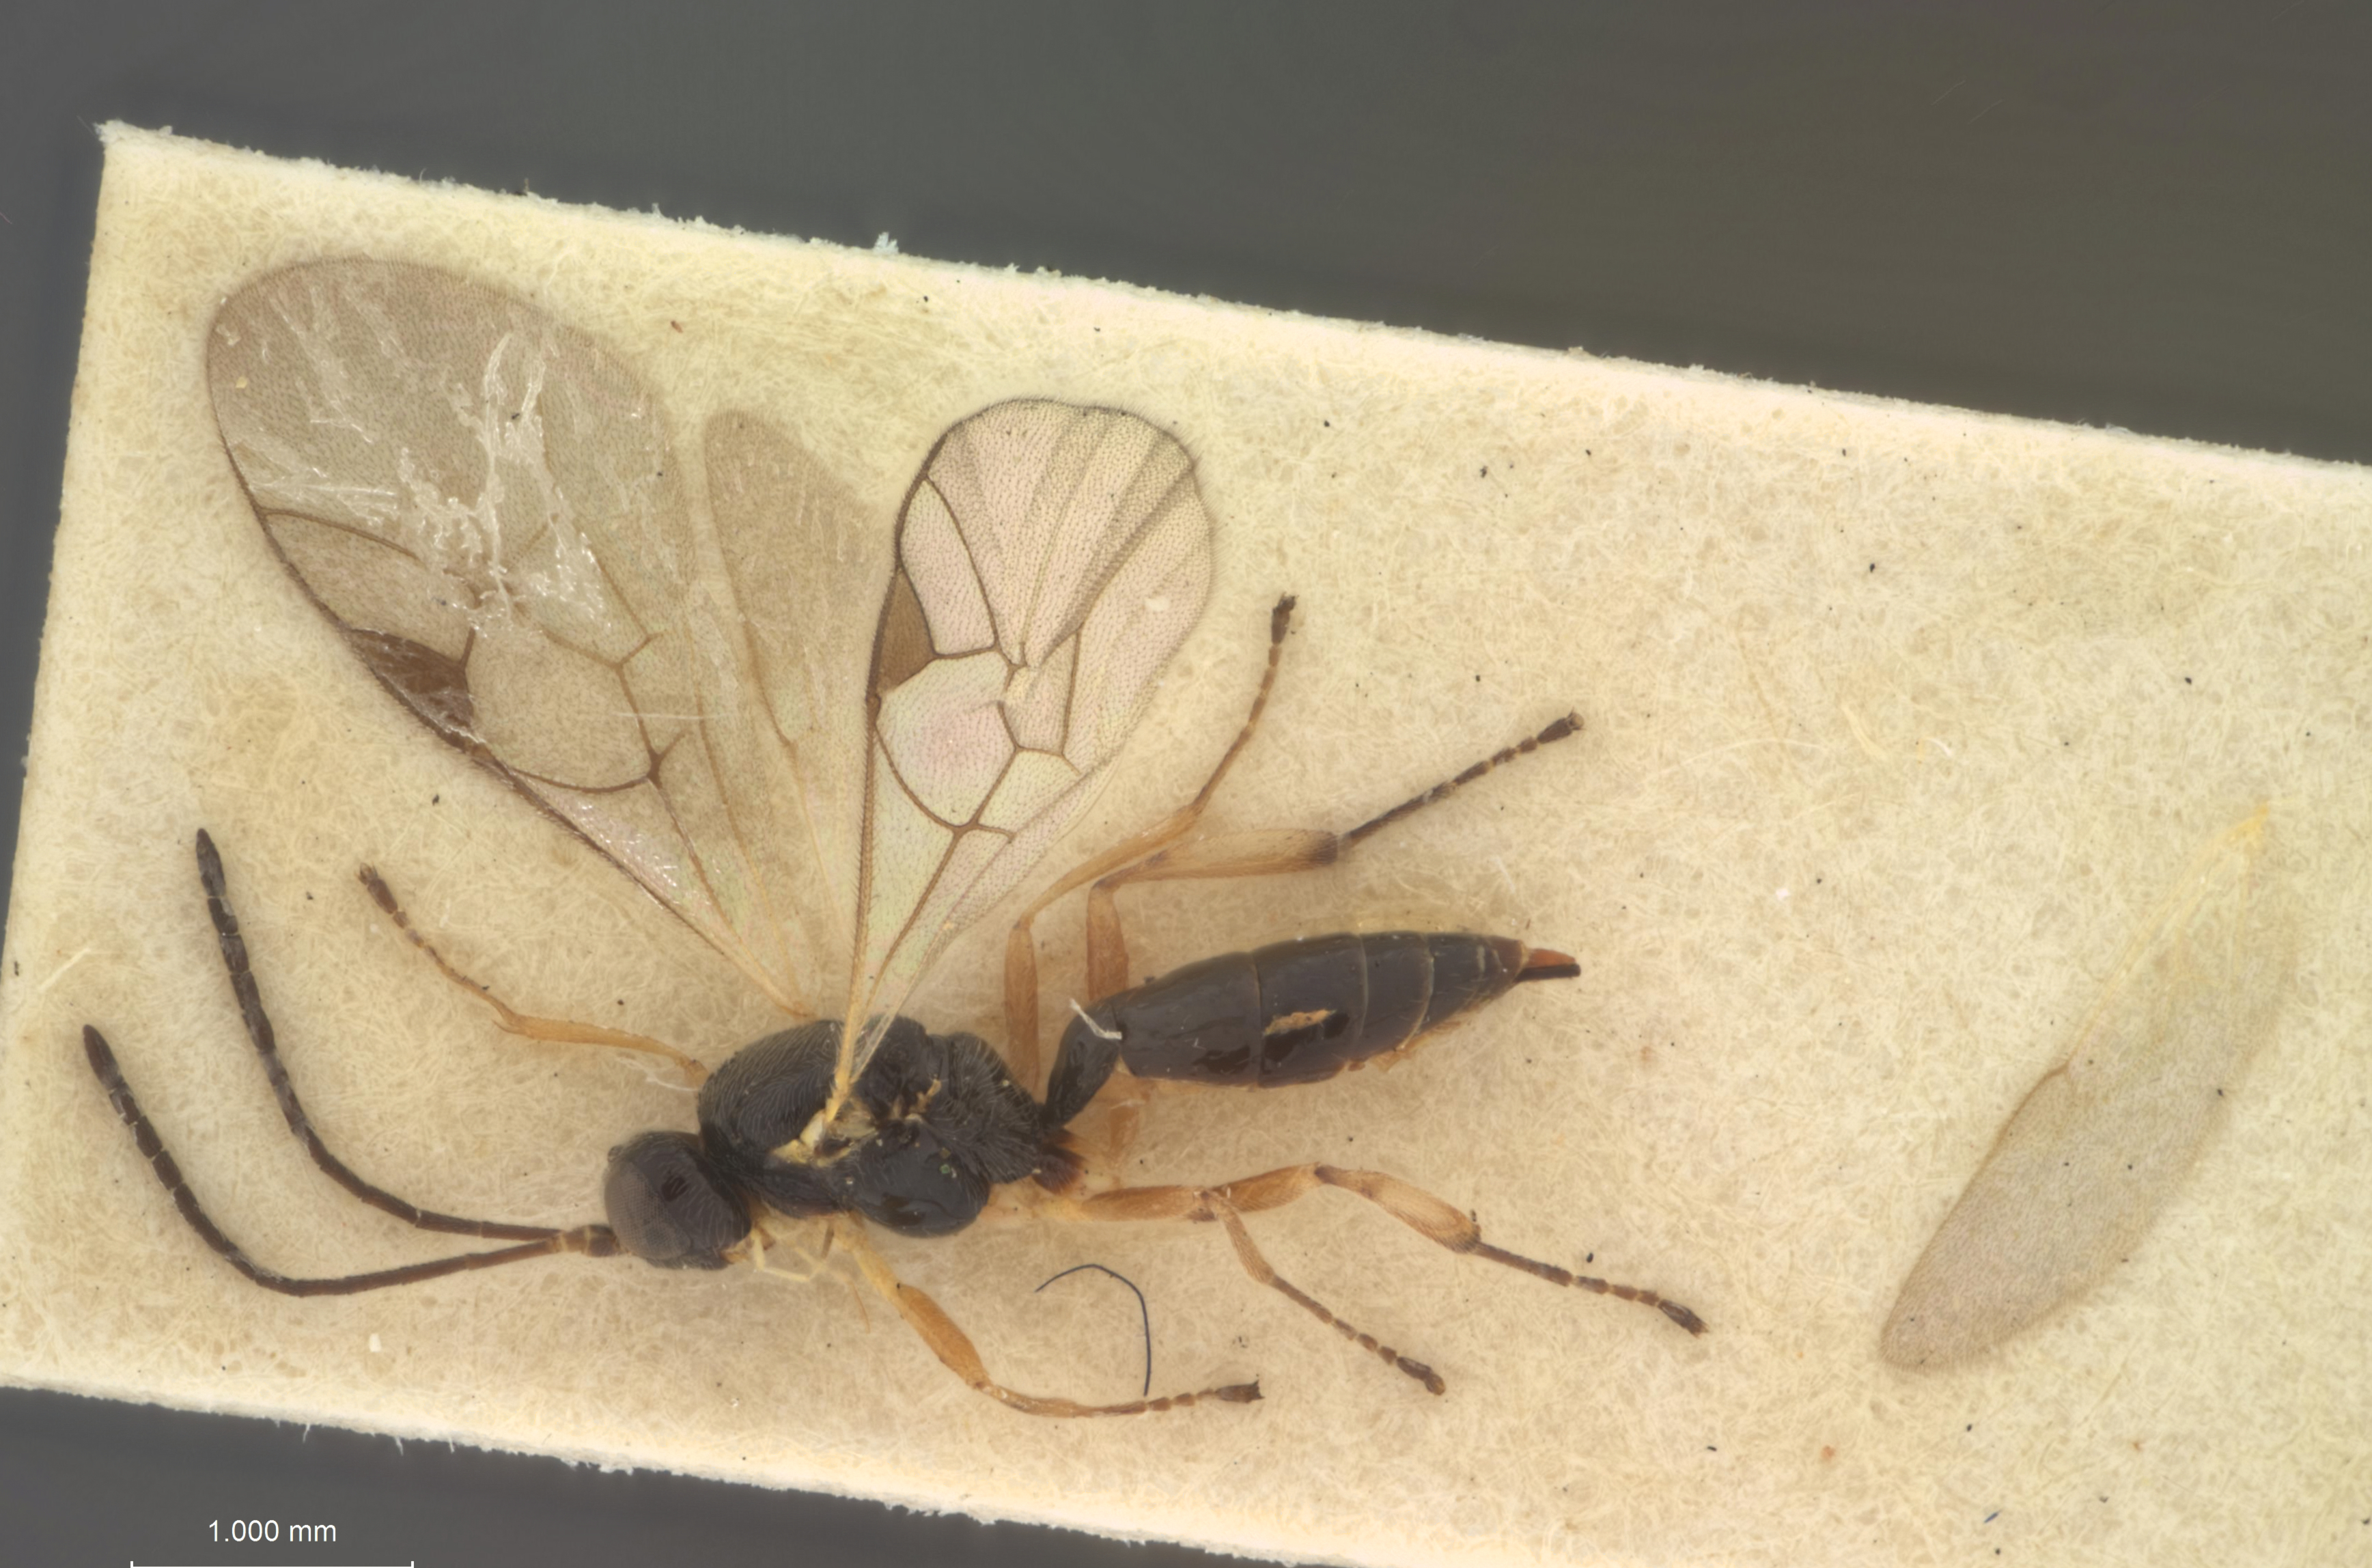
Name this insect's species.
Adelognathus stelfoxi
